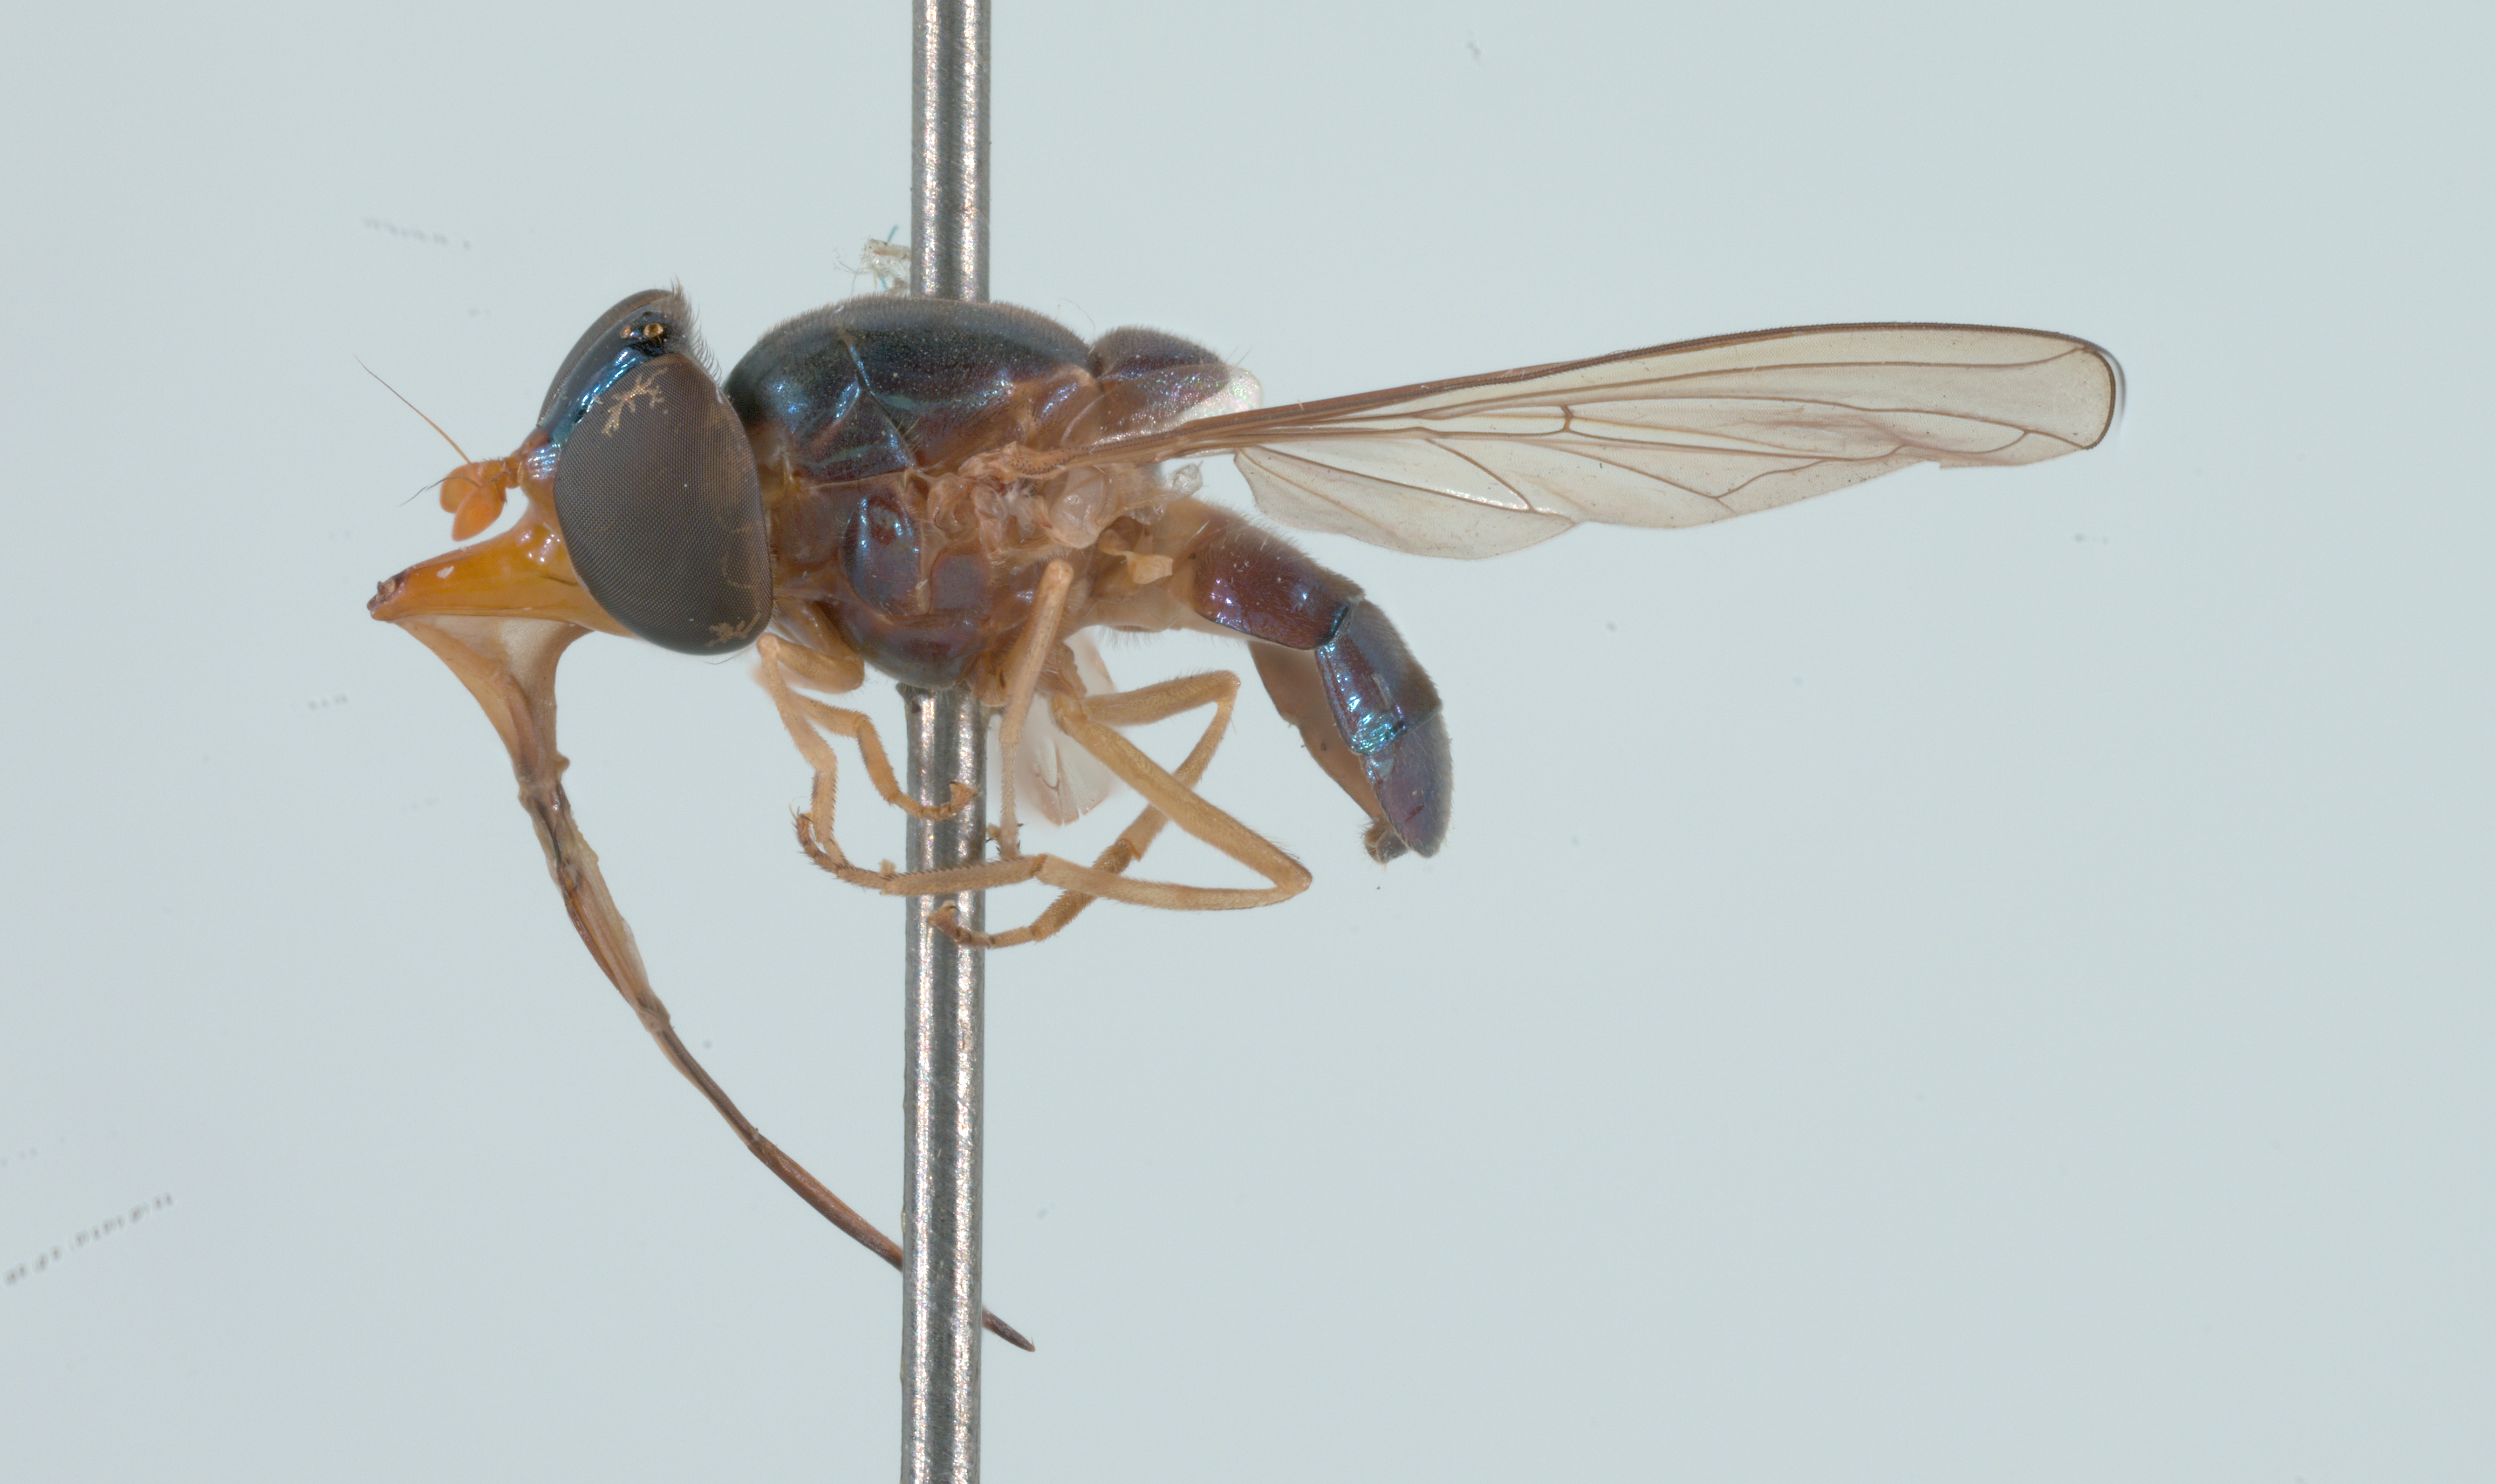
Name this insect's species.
Rhingia caerulescens
